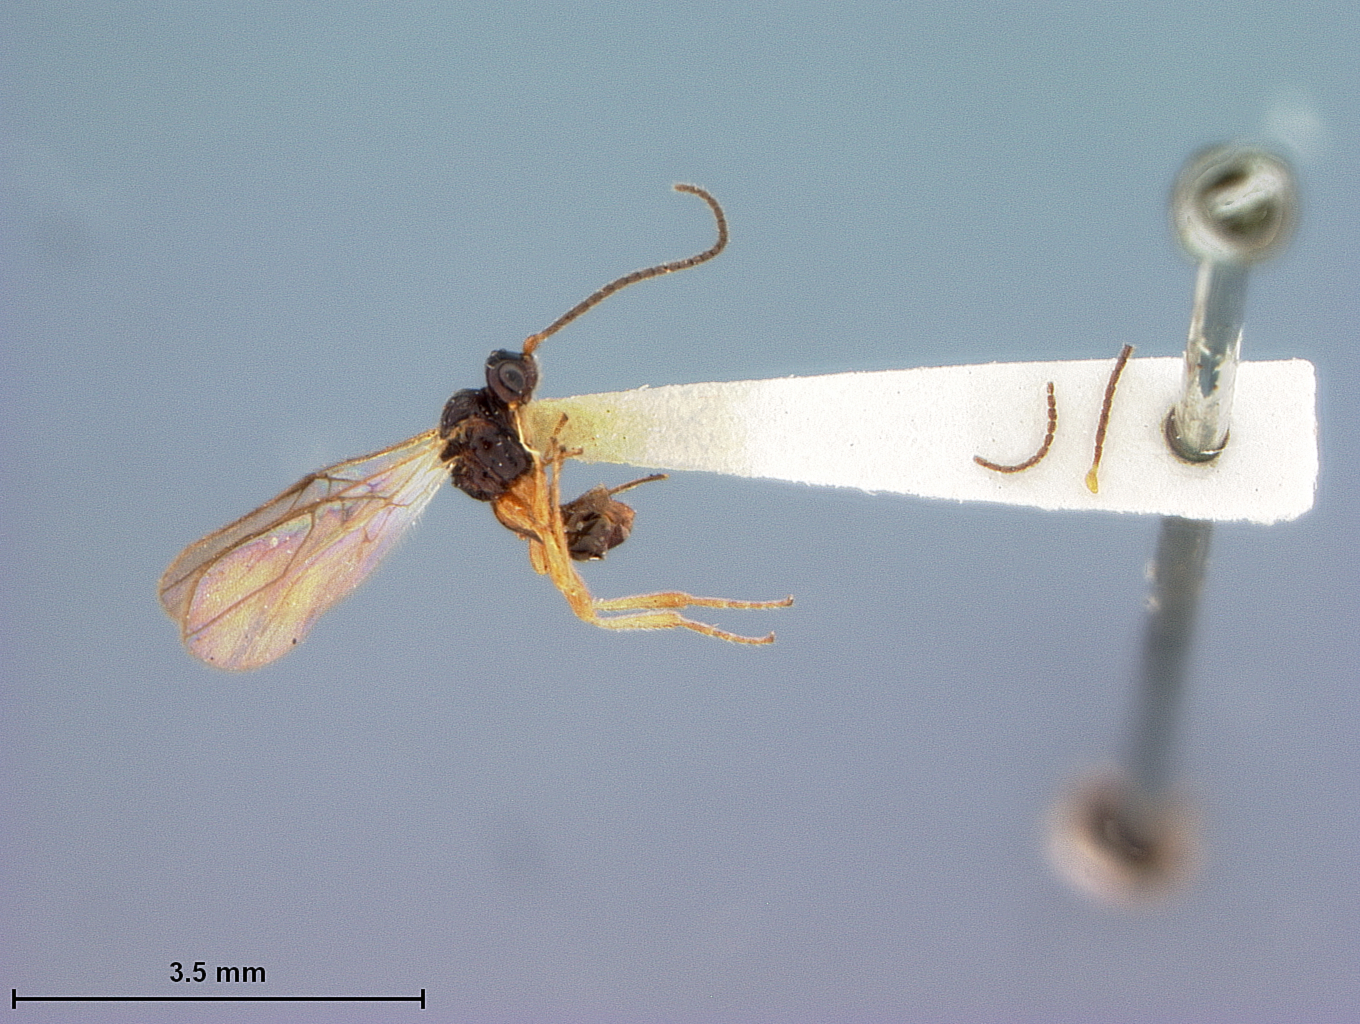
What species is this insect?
Synaldis segmentata
